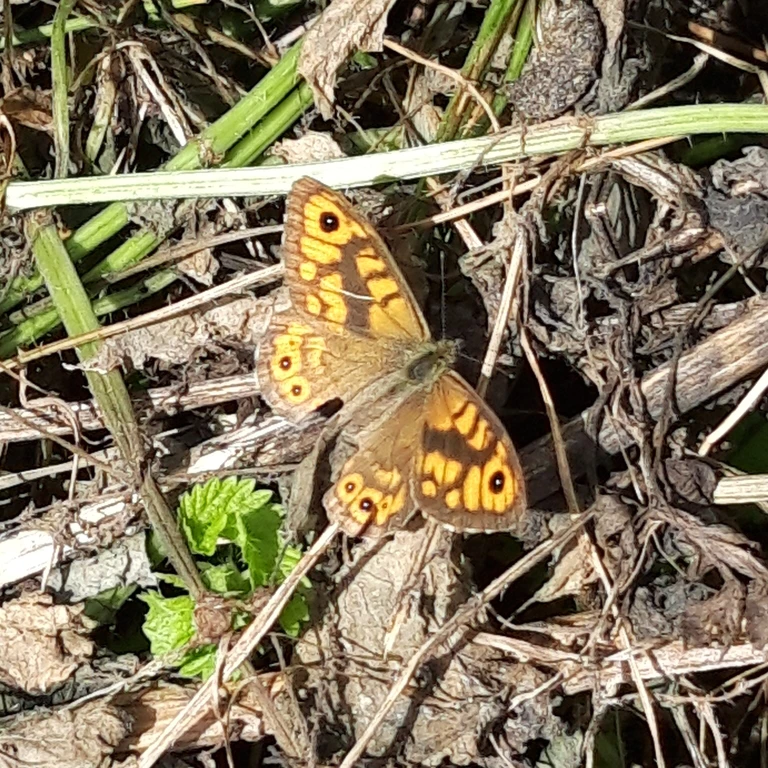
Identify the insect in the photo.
Lasiommata megera (also Pararge megera)
